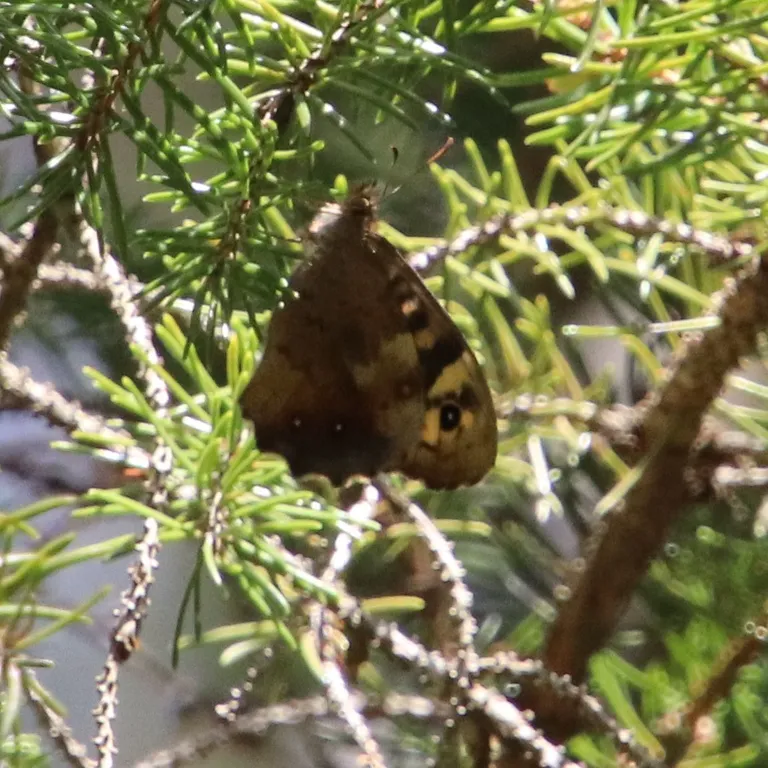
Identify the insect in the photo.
Pararge aegeria
